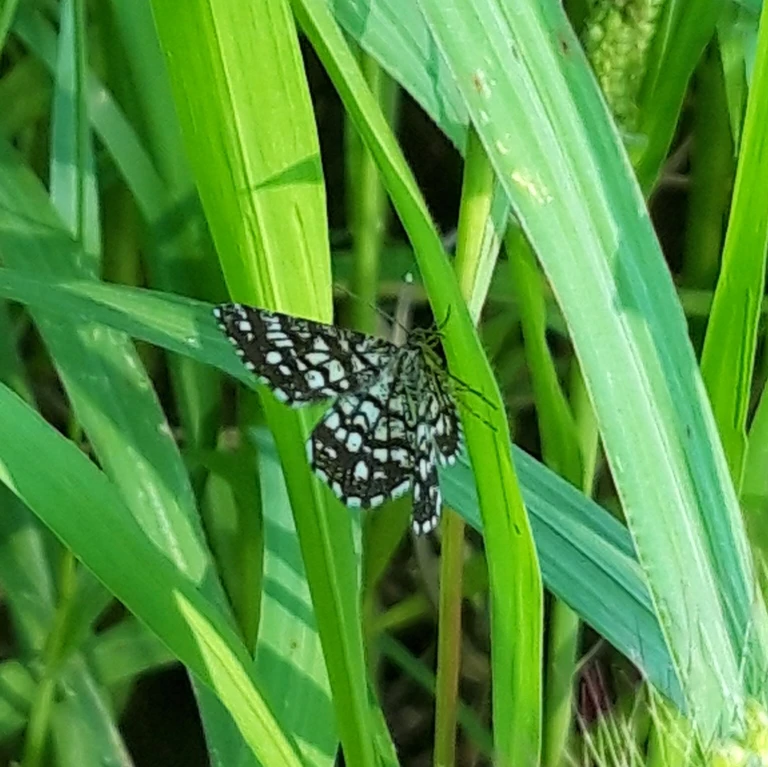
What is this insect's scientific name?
Chiasmia clathrata
